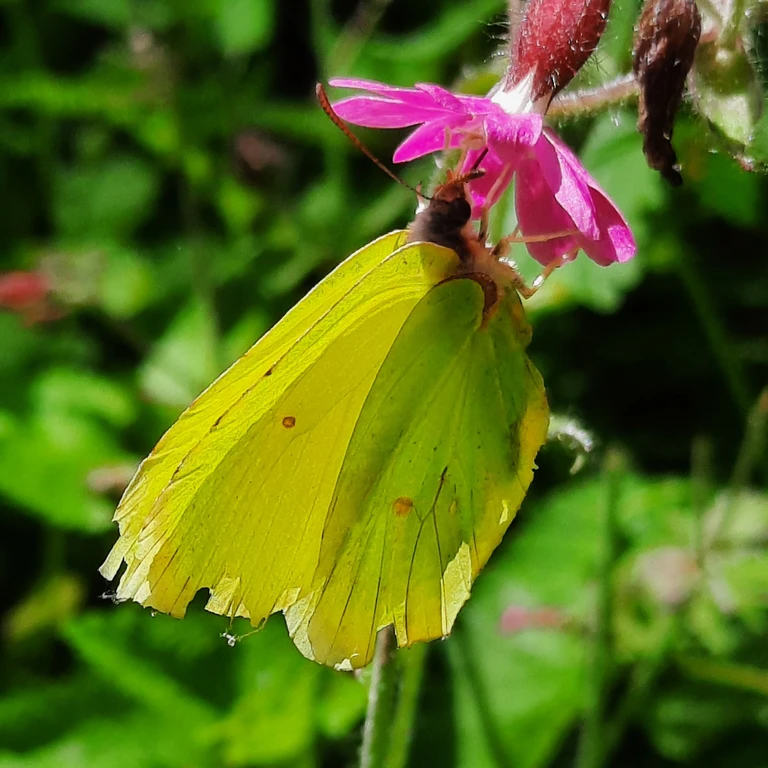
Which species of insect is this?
Gonepteryx rhamni
